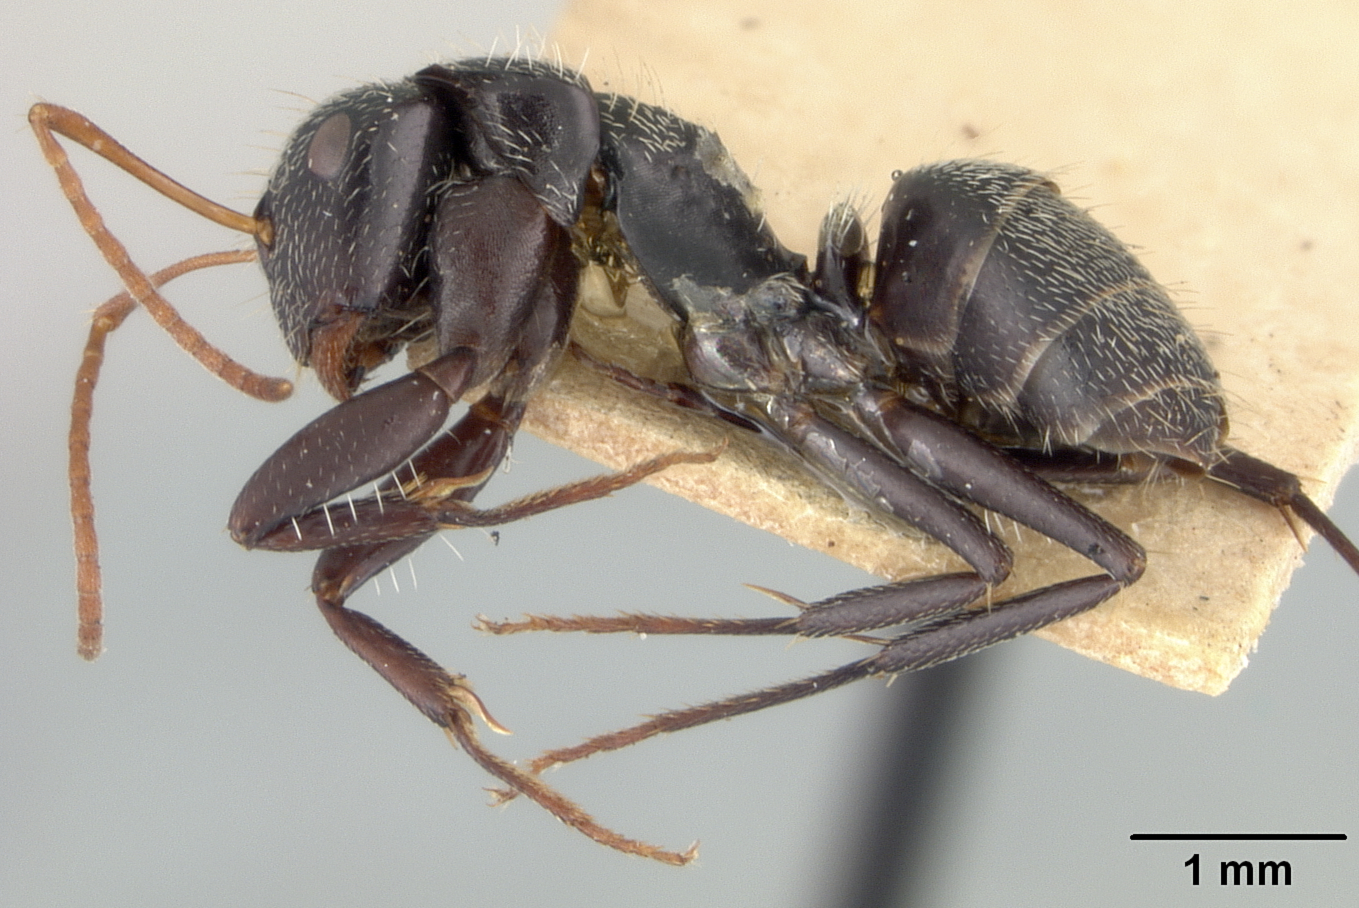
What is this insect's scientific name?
Camponotus christophei
